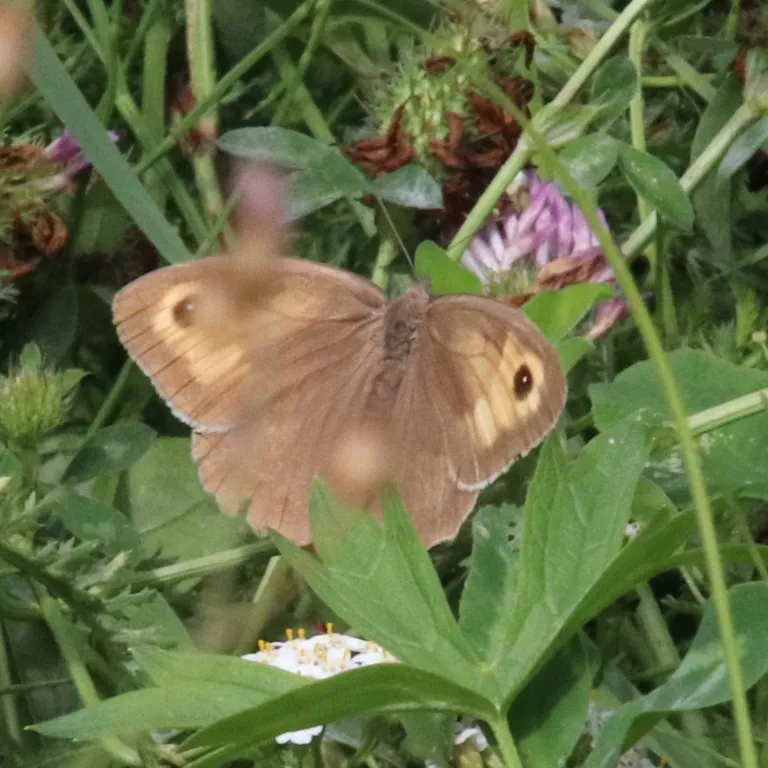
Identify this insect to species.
Maniola jurtina
